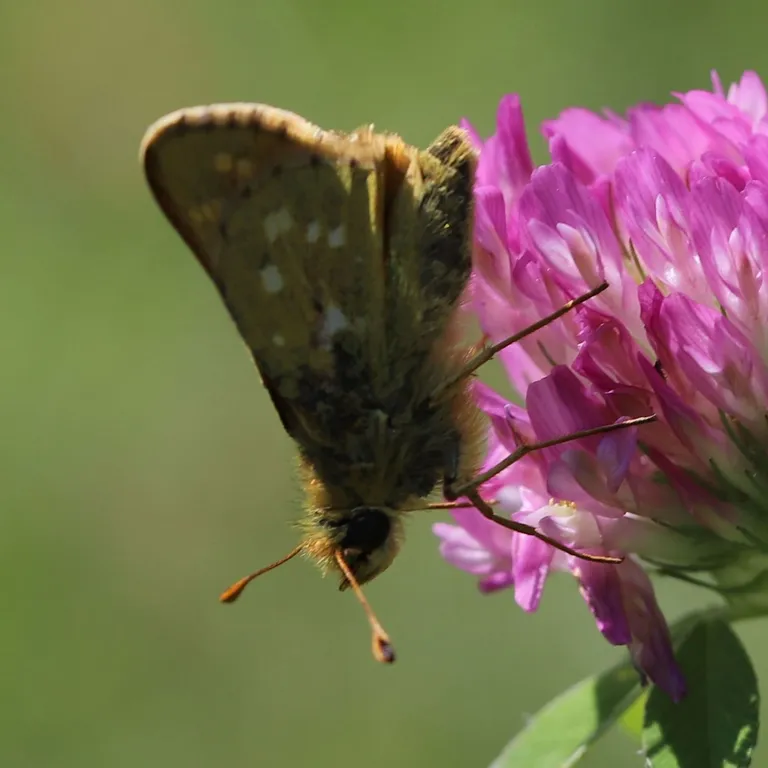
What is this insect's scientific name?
Hesperia comma
